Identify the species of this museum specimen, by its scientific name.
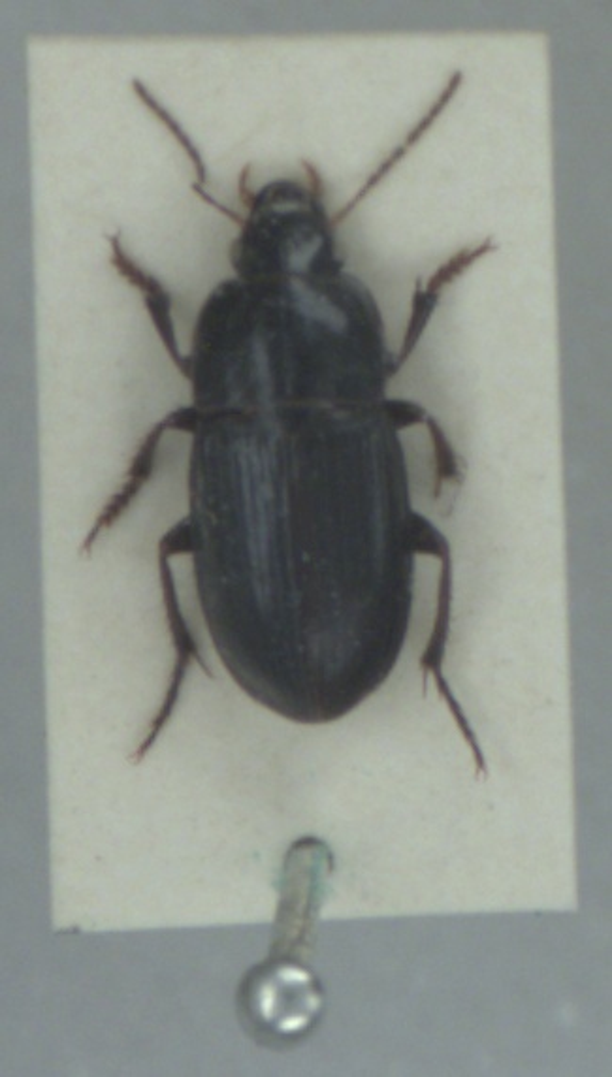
Harpalus anxius
